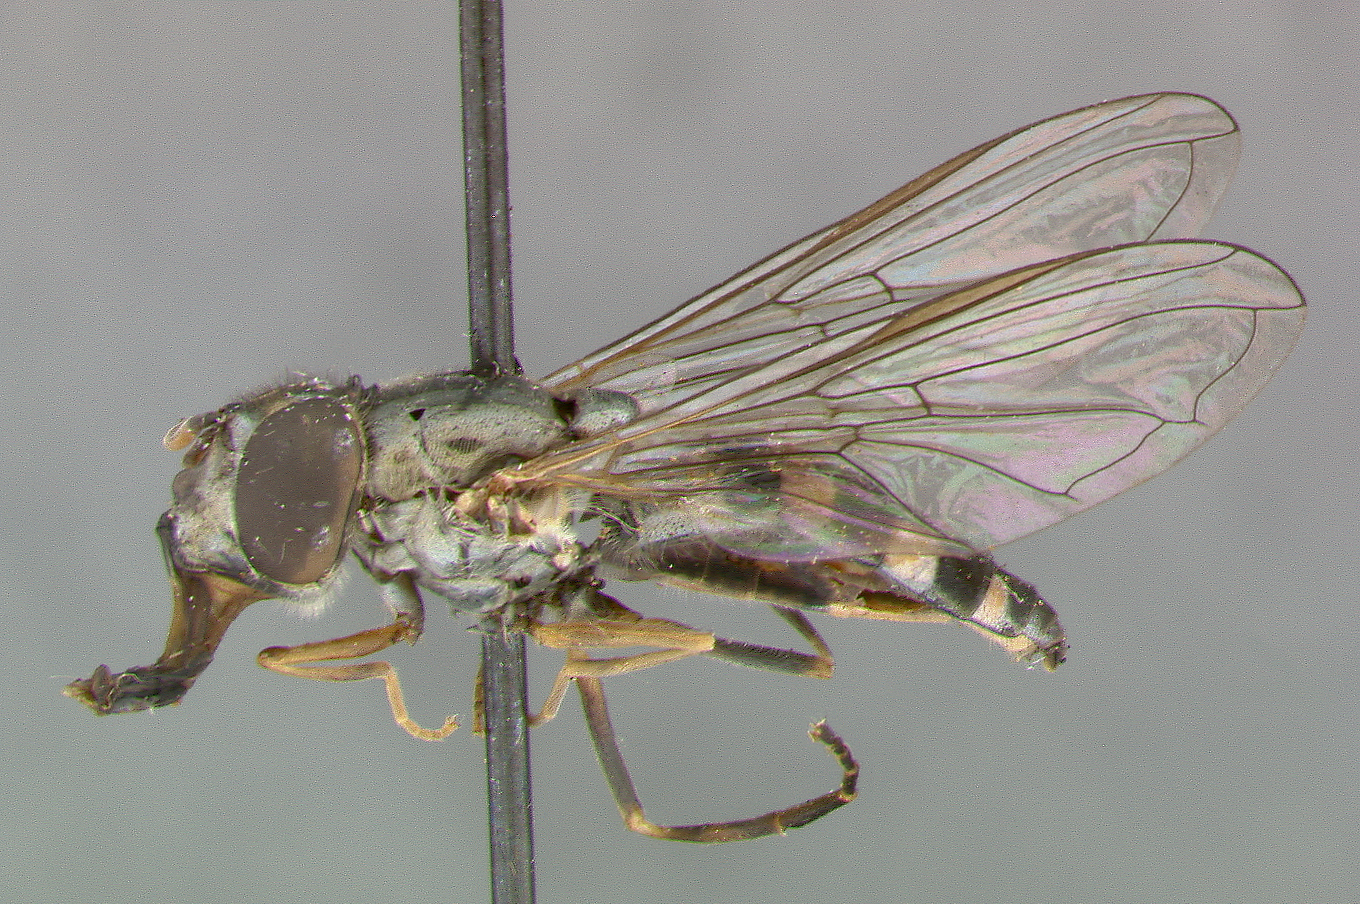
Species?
Melanostoma monticola
